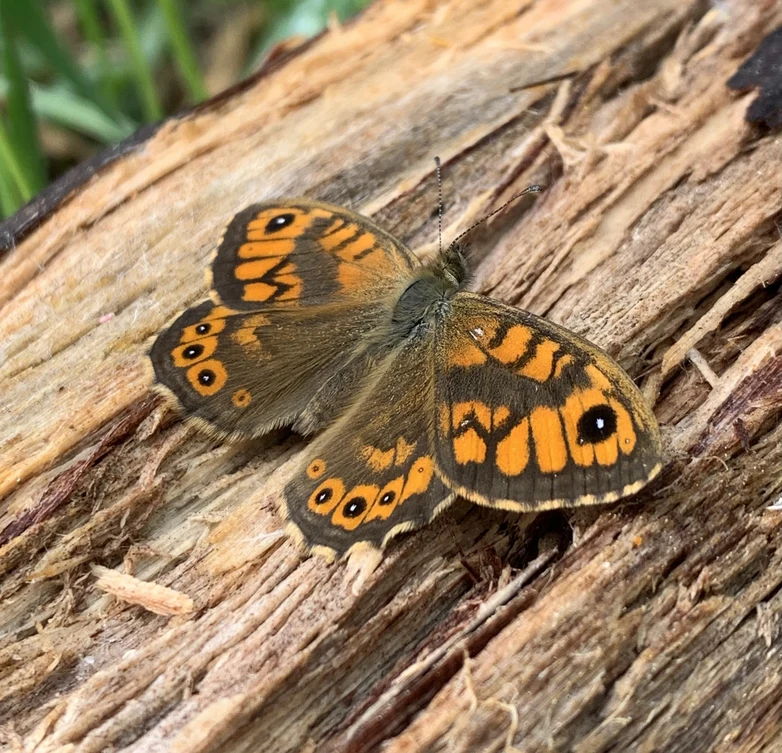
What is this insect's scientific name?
Lasiommata megera (also Pararge megera)
